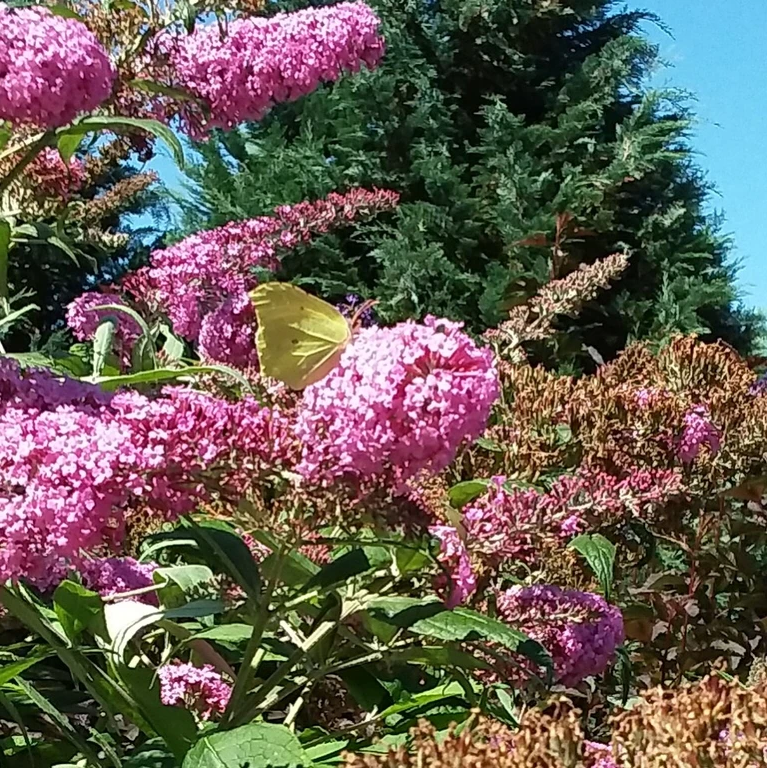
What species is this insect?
Gonepteryx rhamni
